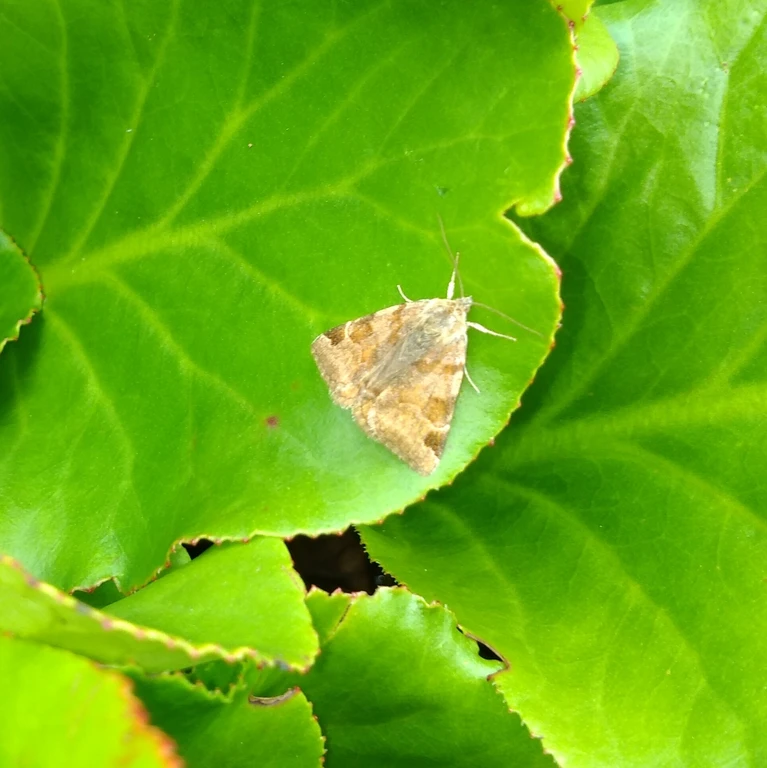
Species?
Euclidia glyphica
